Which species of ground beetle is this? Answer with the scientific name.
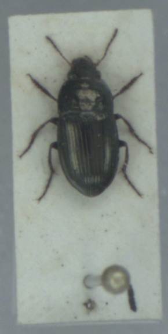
Amara convexior
